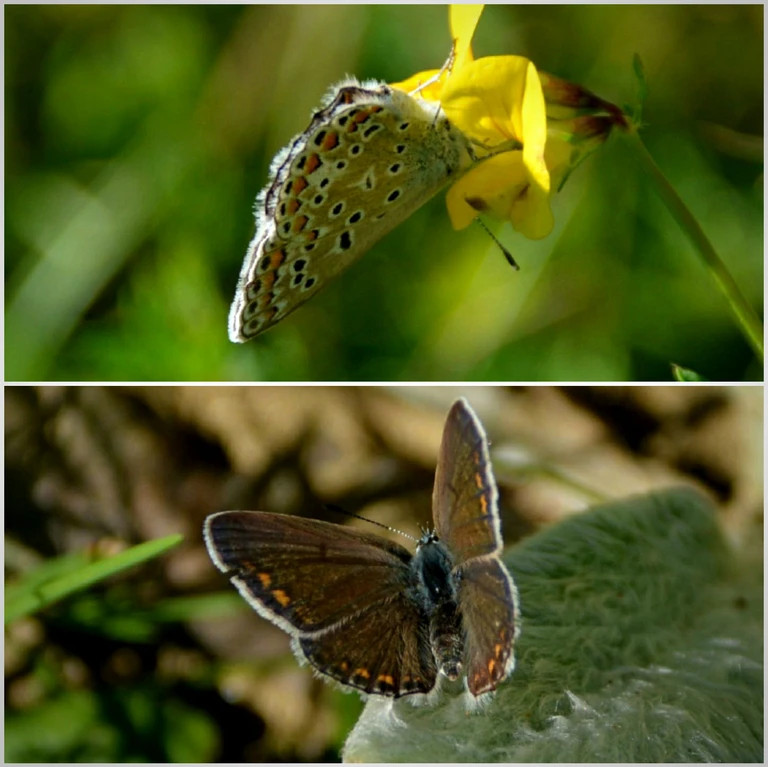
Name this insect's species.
Polyommatus icarus
